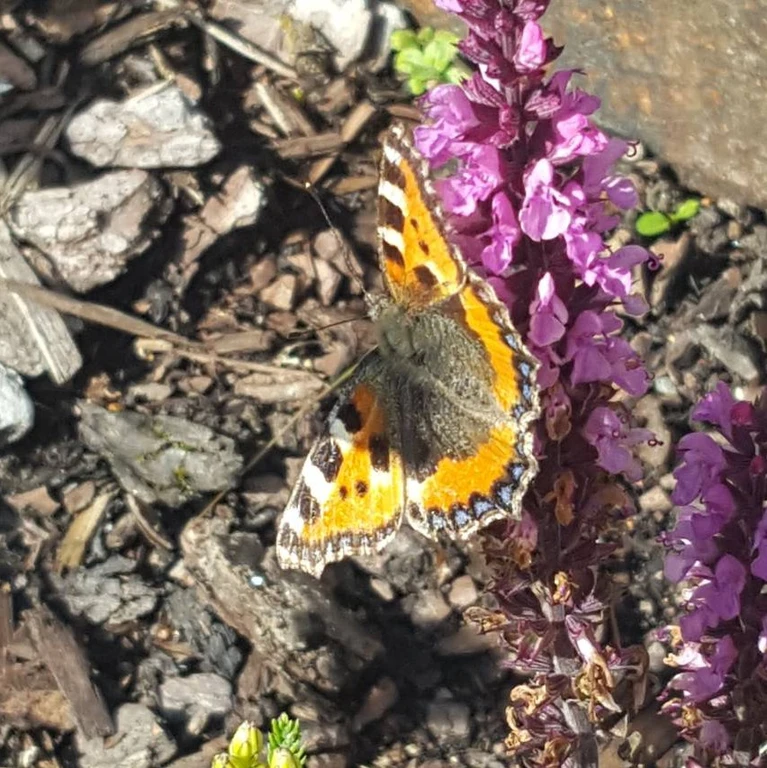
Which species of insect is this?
Aglais urticae
